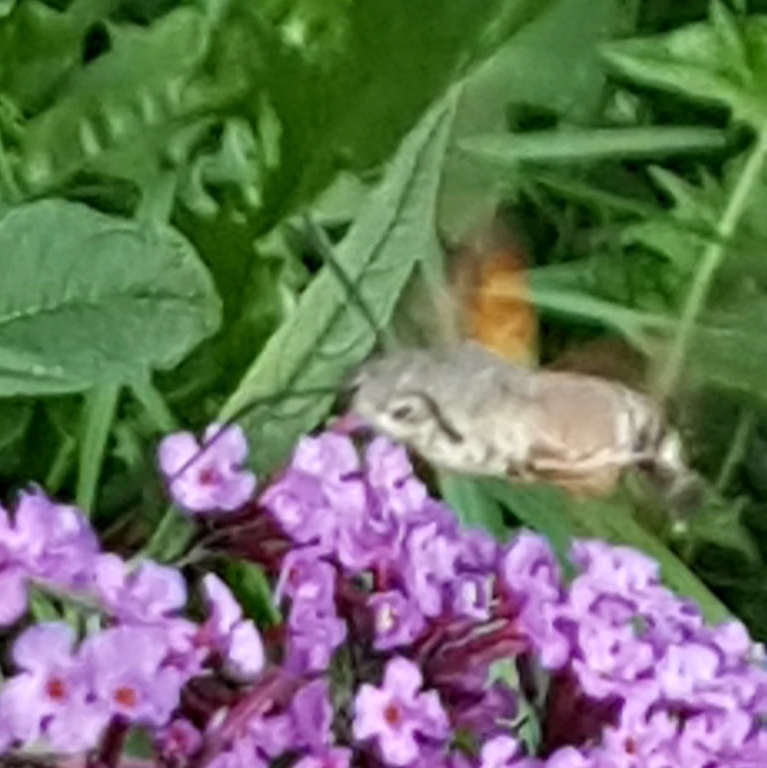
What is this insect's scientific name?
Macroglossum stellatarum
